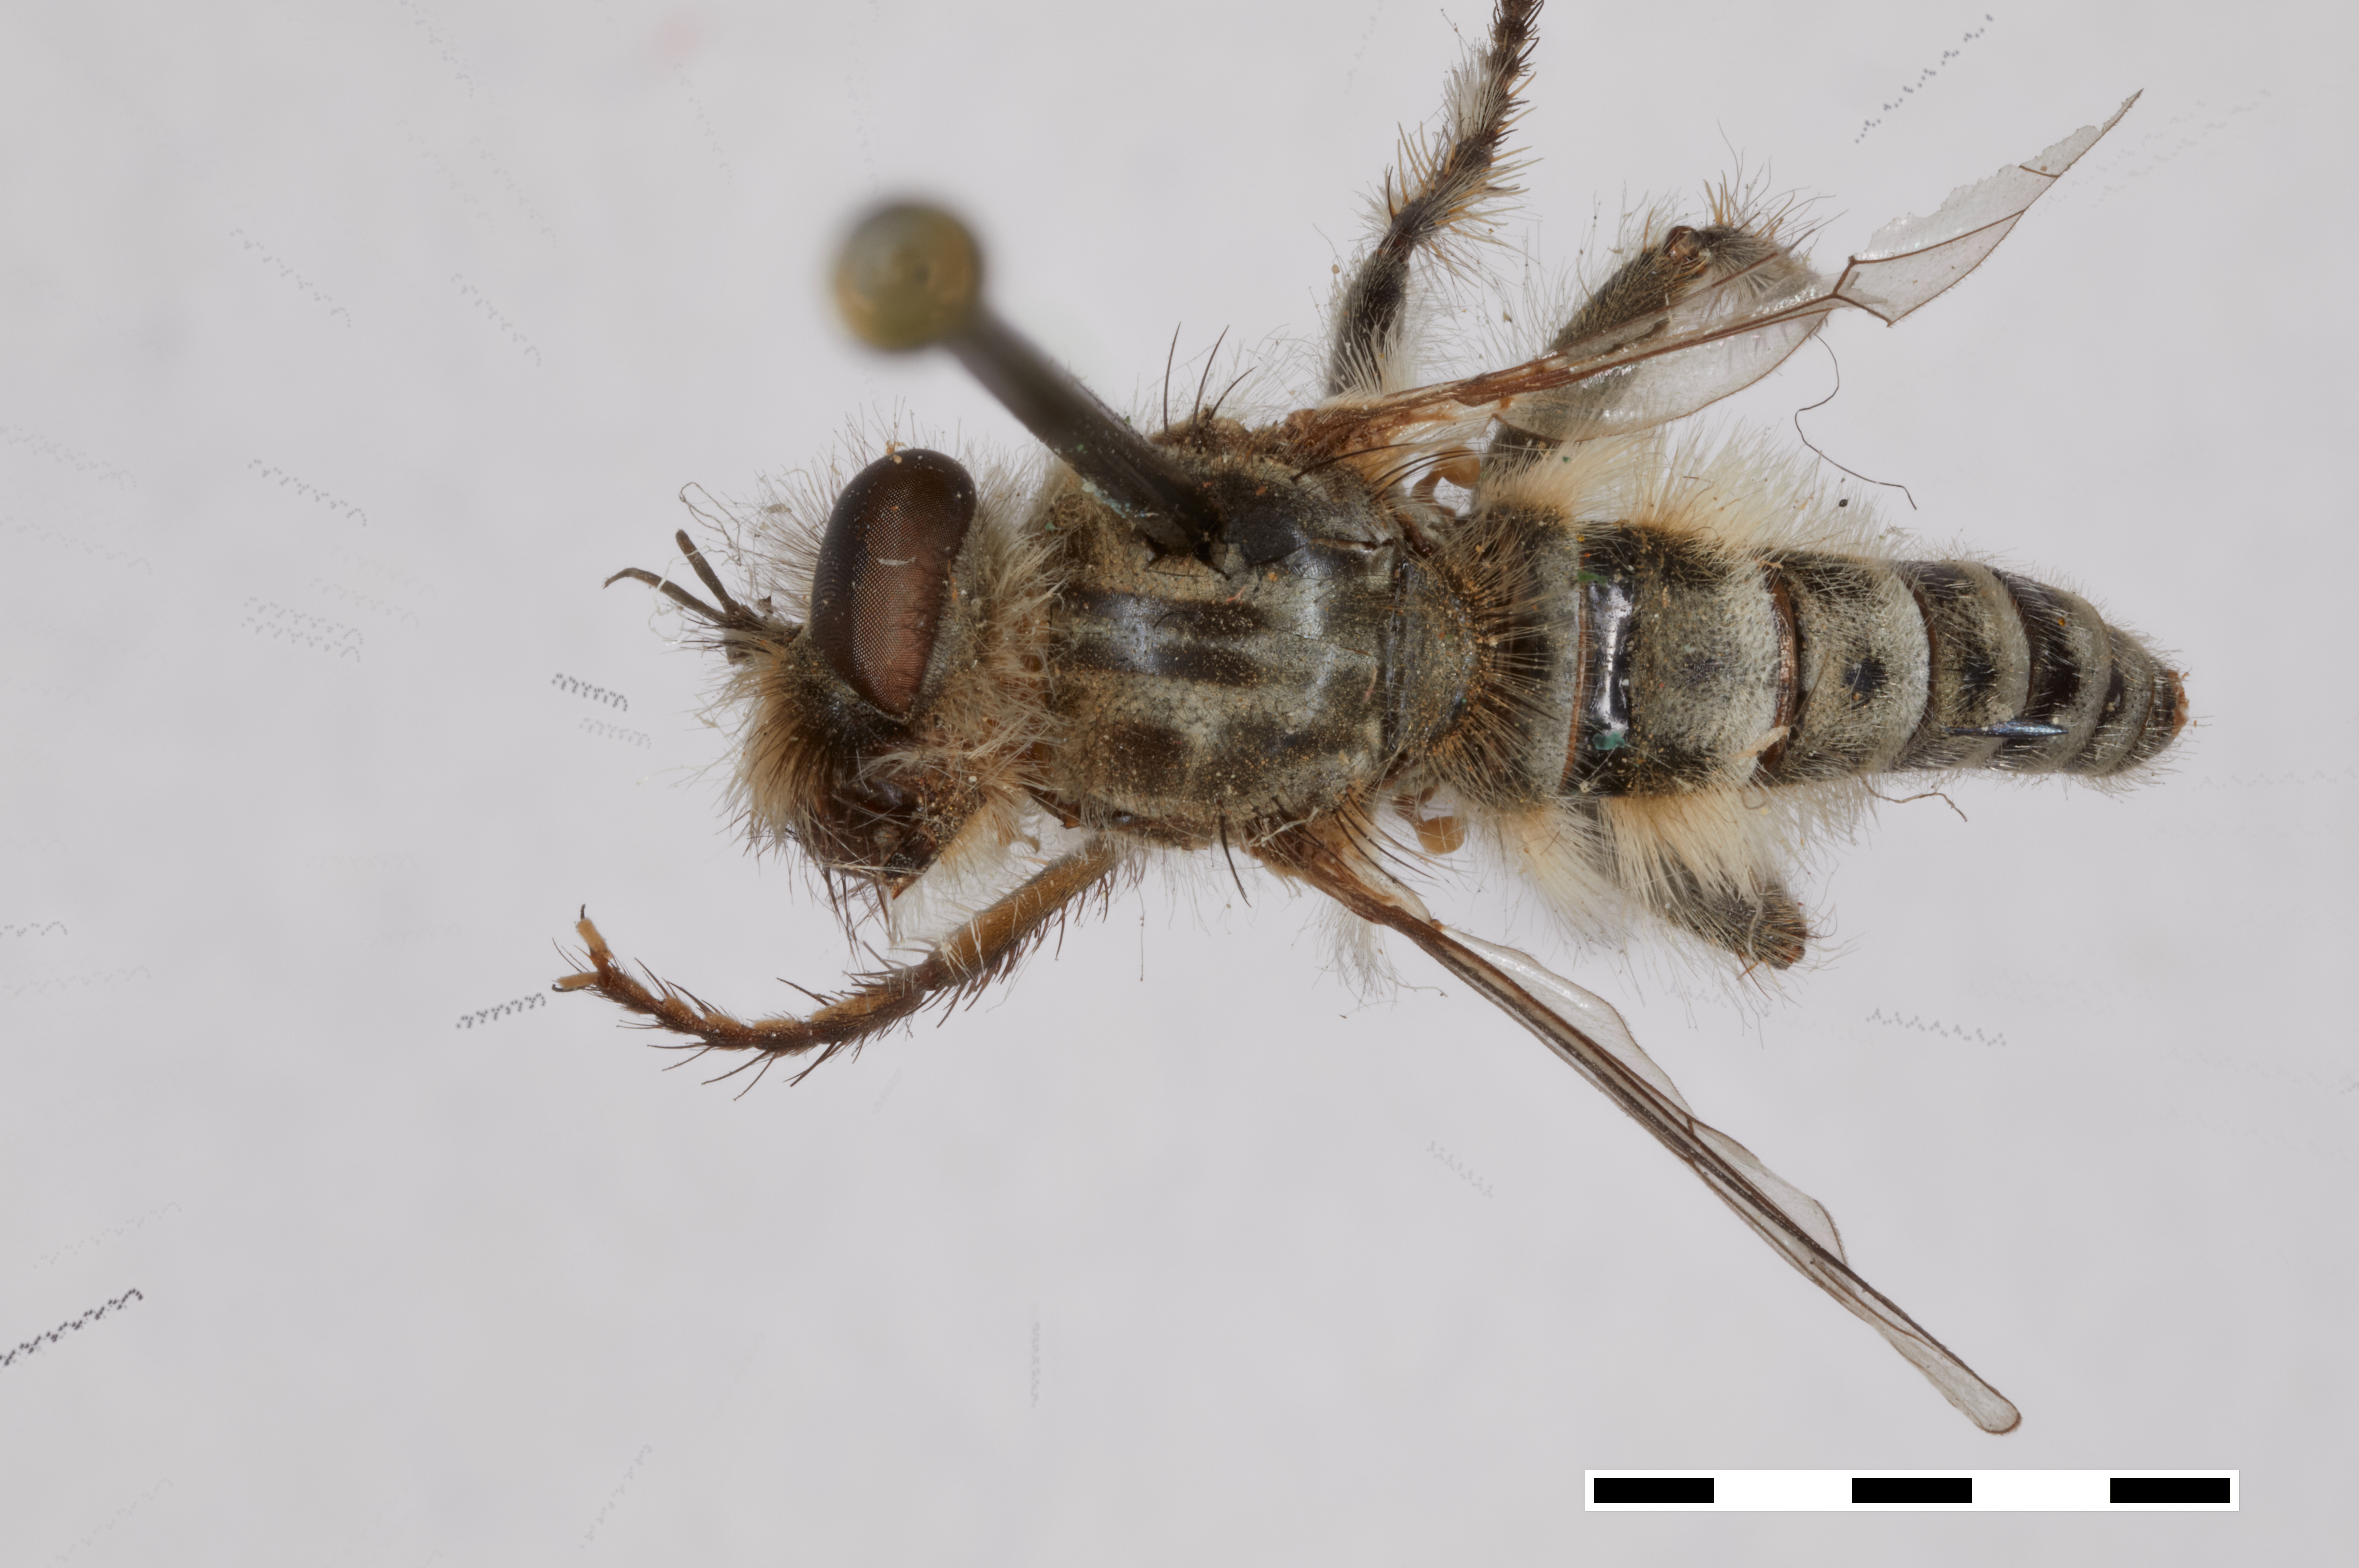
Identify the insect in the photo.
Cyrtopogon ablautoides
